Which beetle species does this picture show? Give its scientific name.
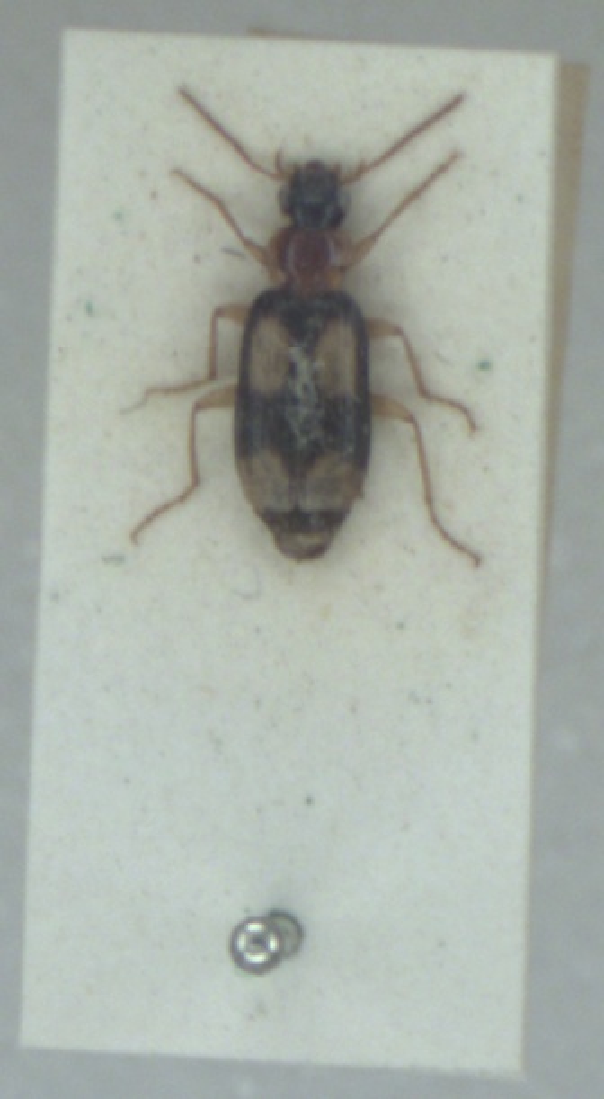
Dromius quadrimaculatus
